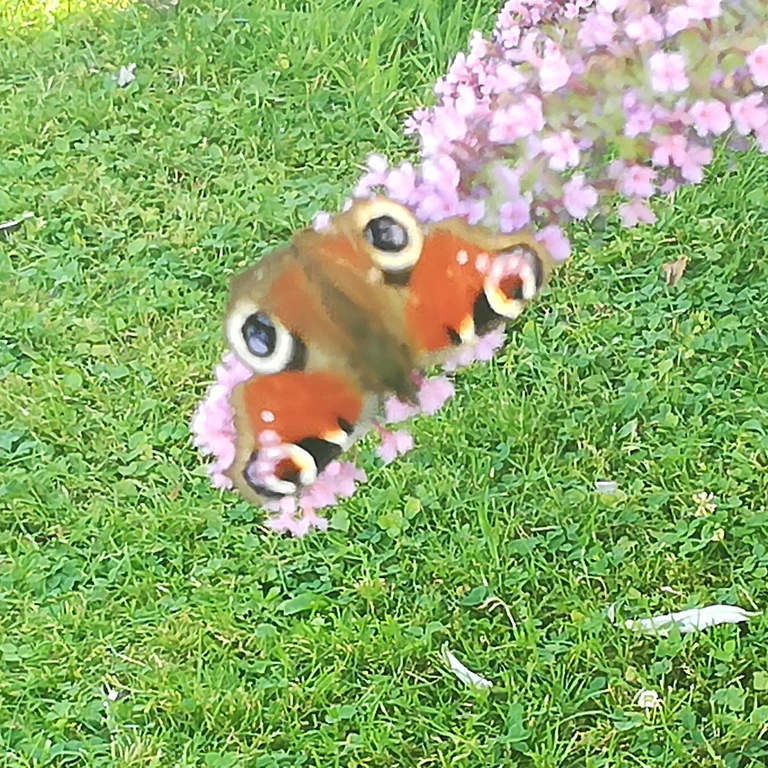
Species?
Aglais io
